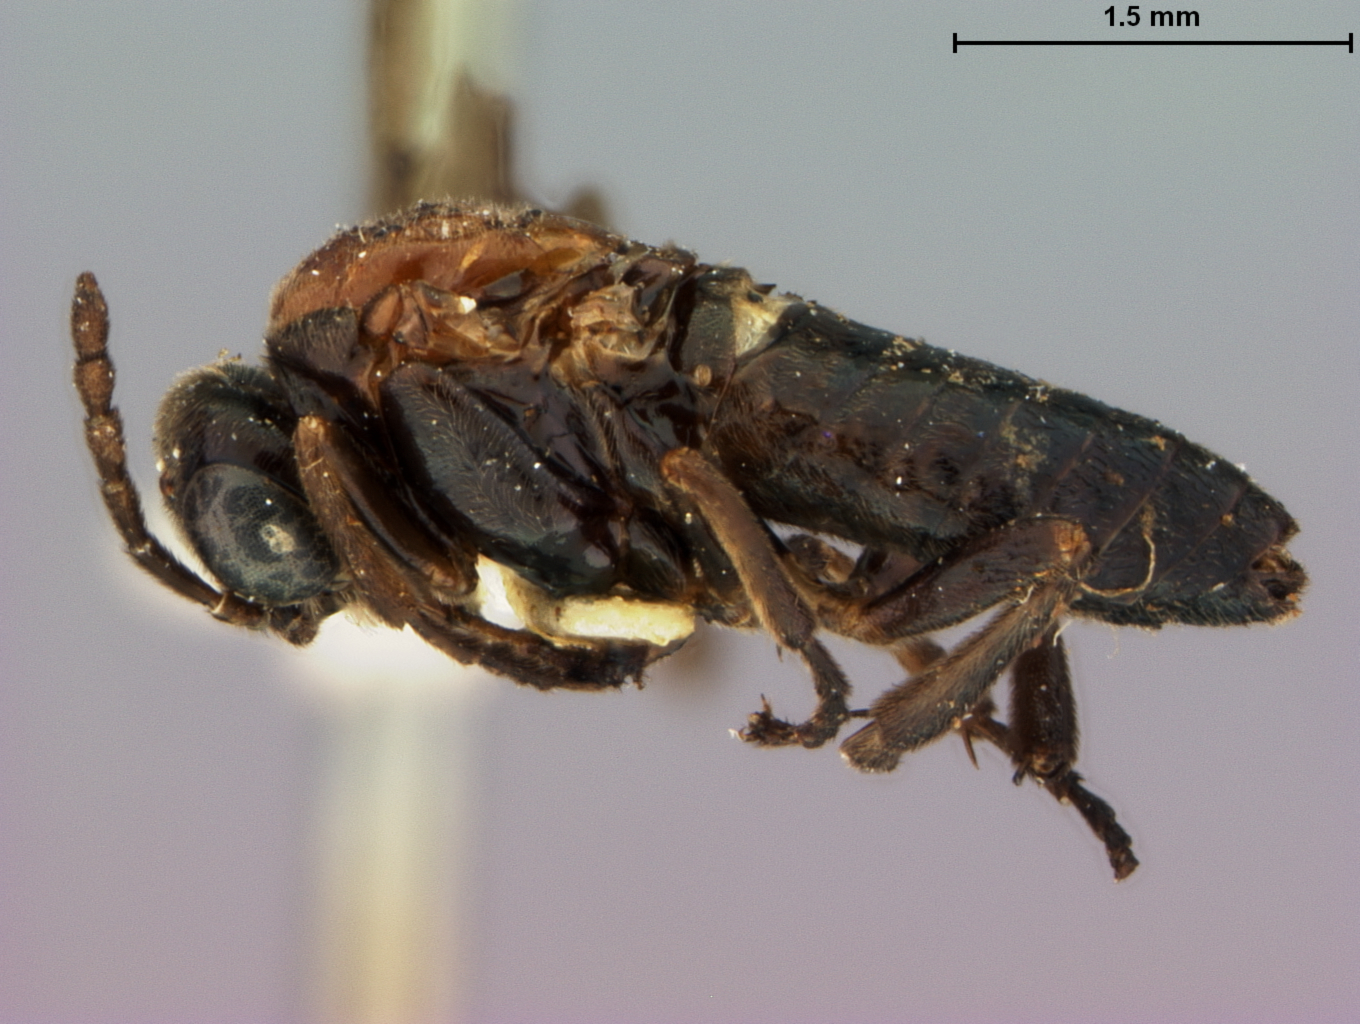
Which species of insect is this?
Haplostegus mexicanus
